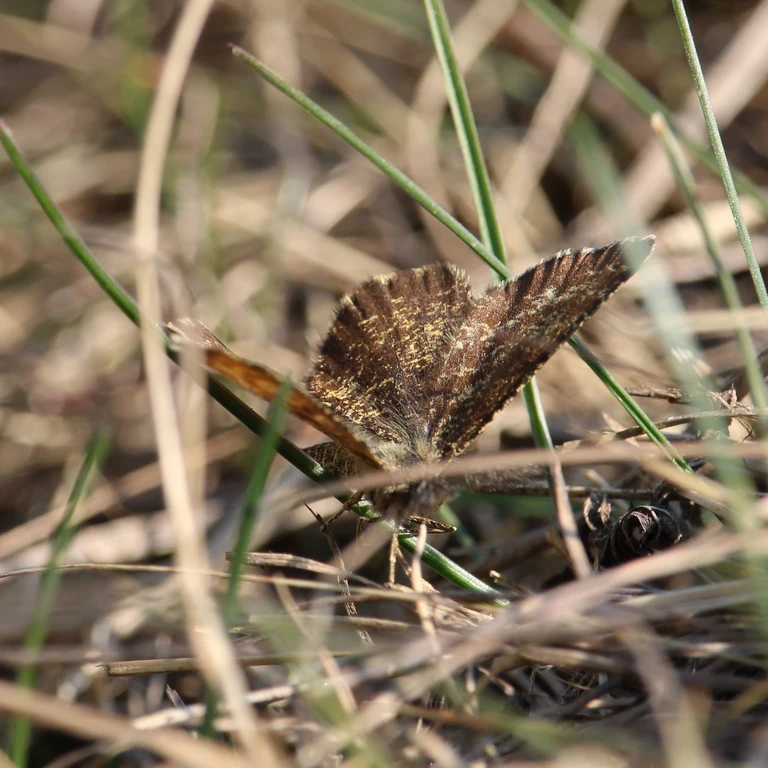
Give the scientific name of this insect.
Ematurga atomaria
